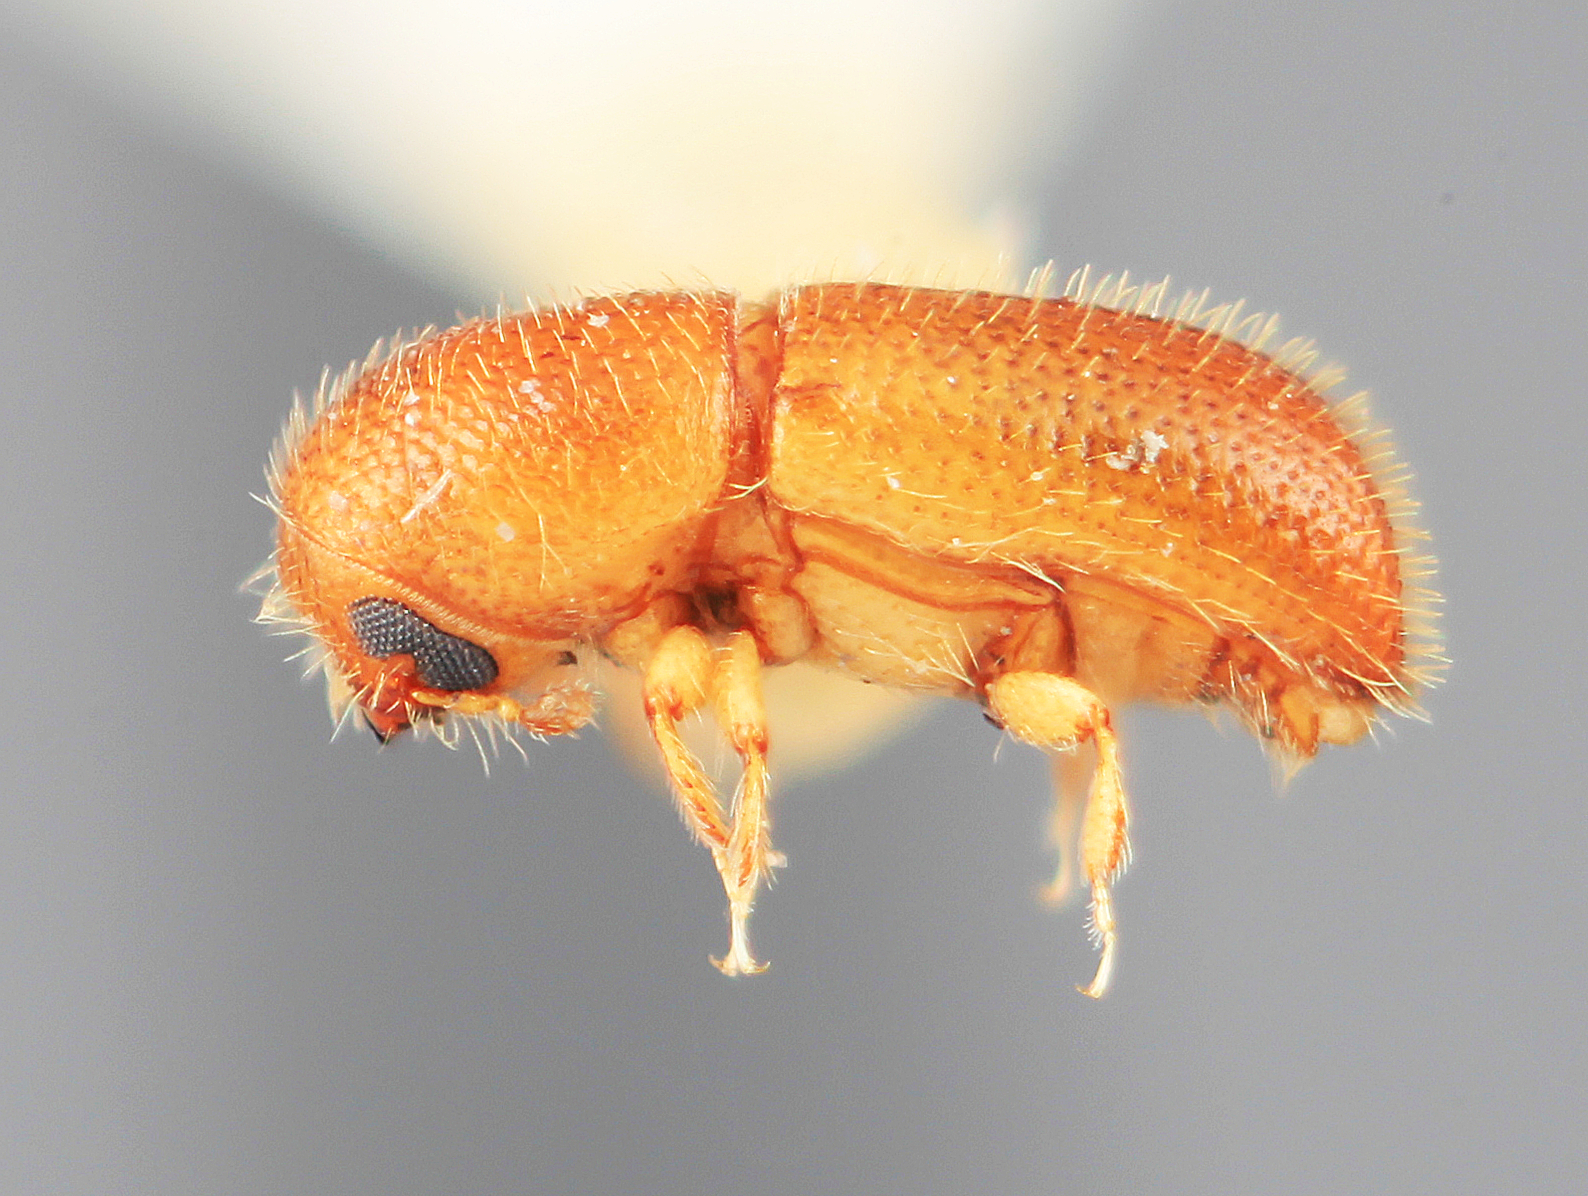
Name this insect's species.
Dendrocranulus consimilis
